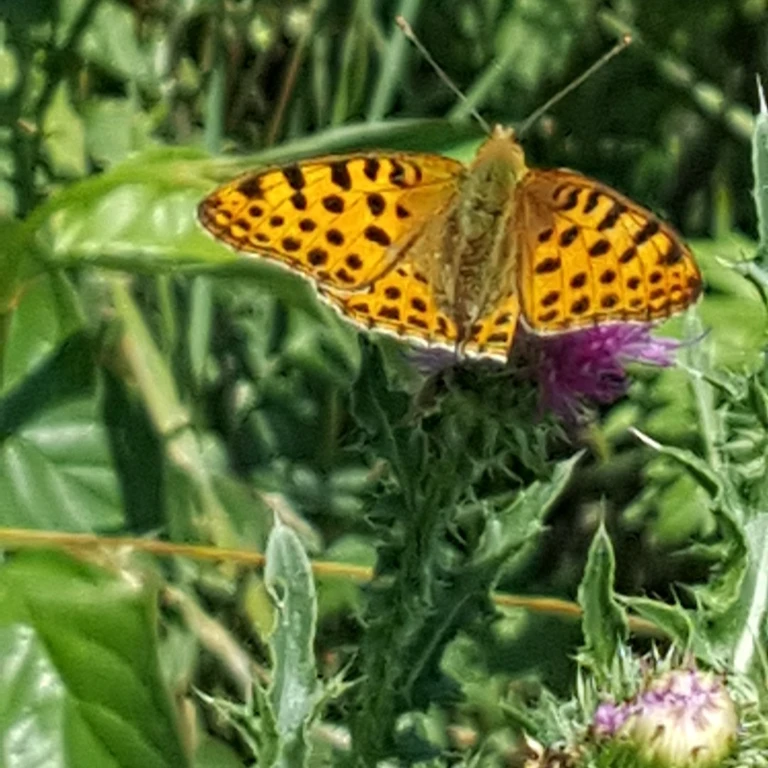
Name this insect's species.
Issoria lathonia
